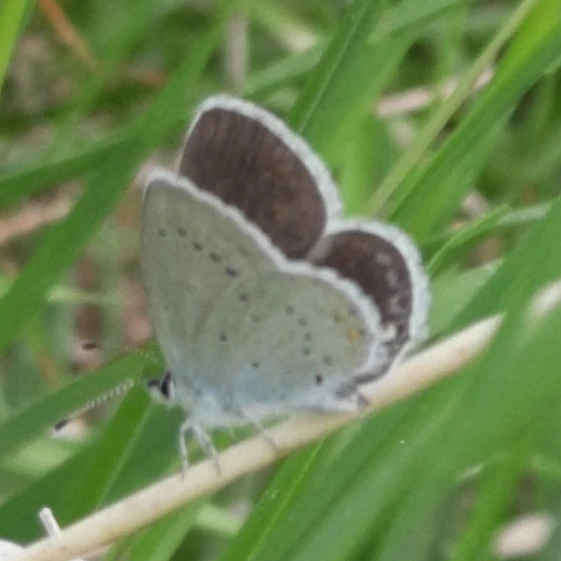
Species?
Cupido argiades (also Elkalyce argiades)
